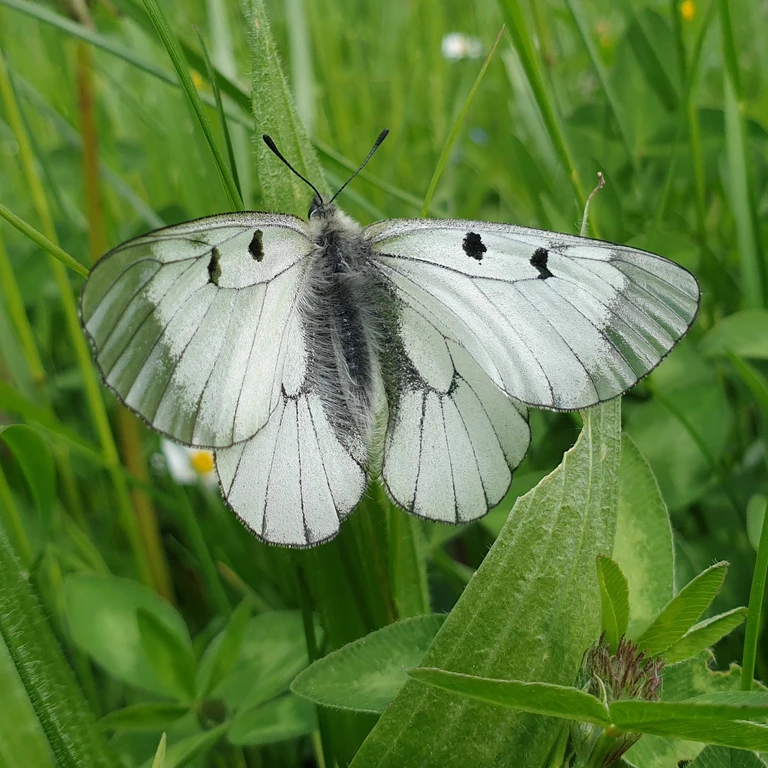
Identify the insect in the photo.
Parnassius mnemosyne
